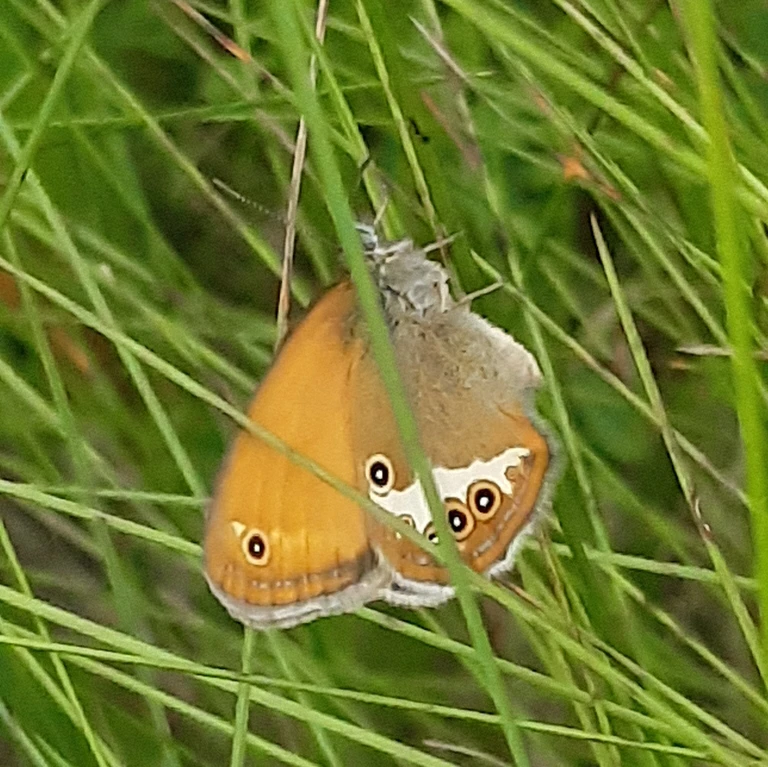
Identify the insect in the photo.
Coenonympha arcania
